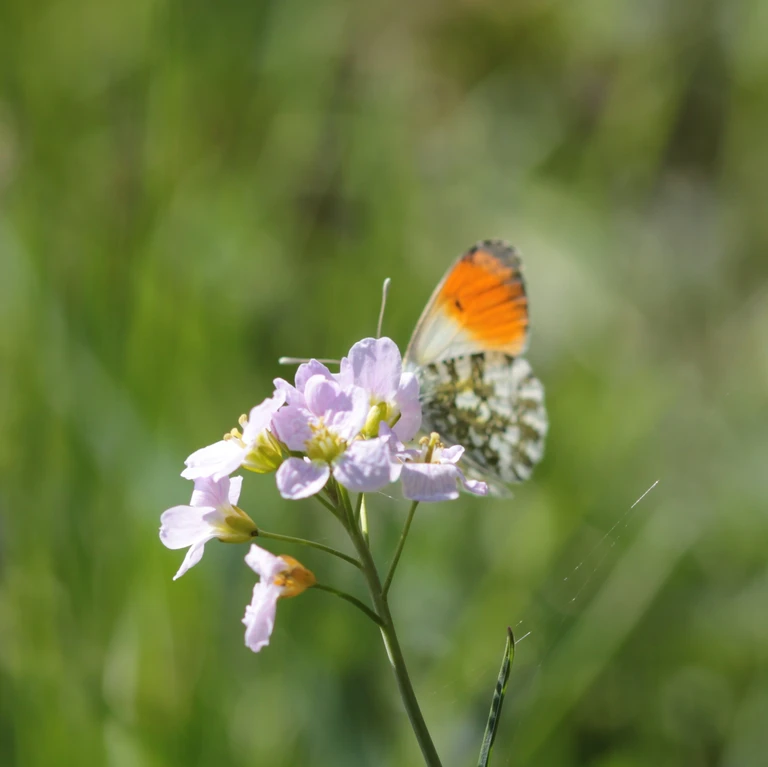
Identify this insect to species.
Anthocharis cardamines
